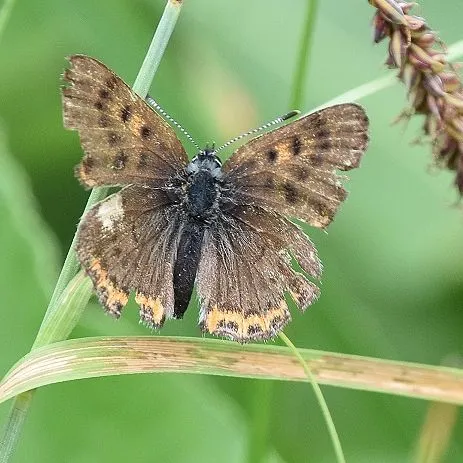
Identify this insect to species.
Lycaena helle (also Helleia helle)
